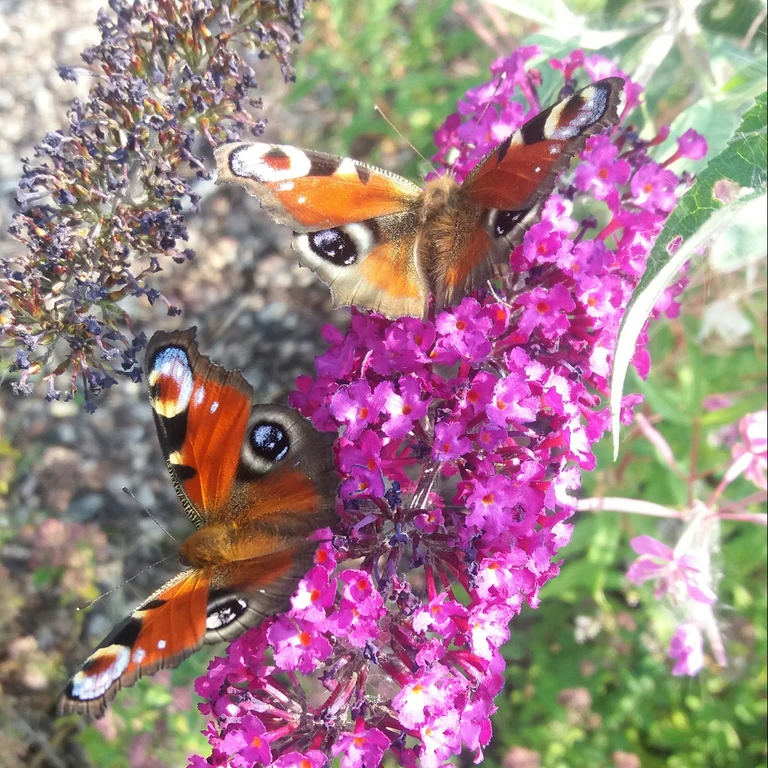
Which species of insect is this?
Aglais io
